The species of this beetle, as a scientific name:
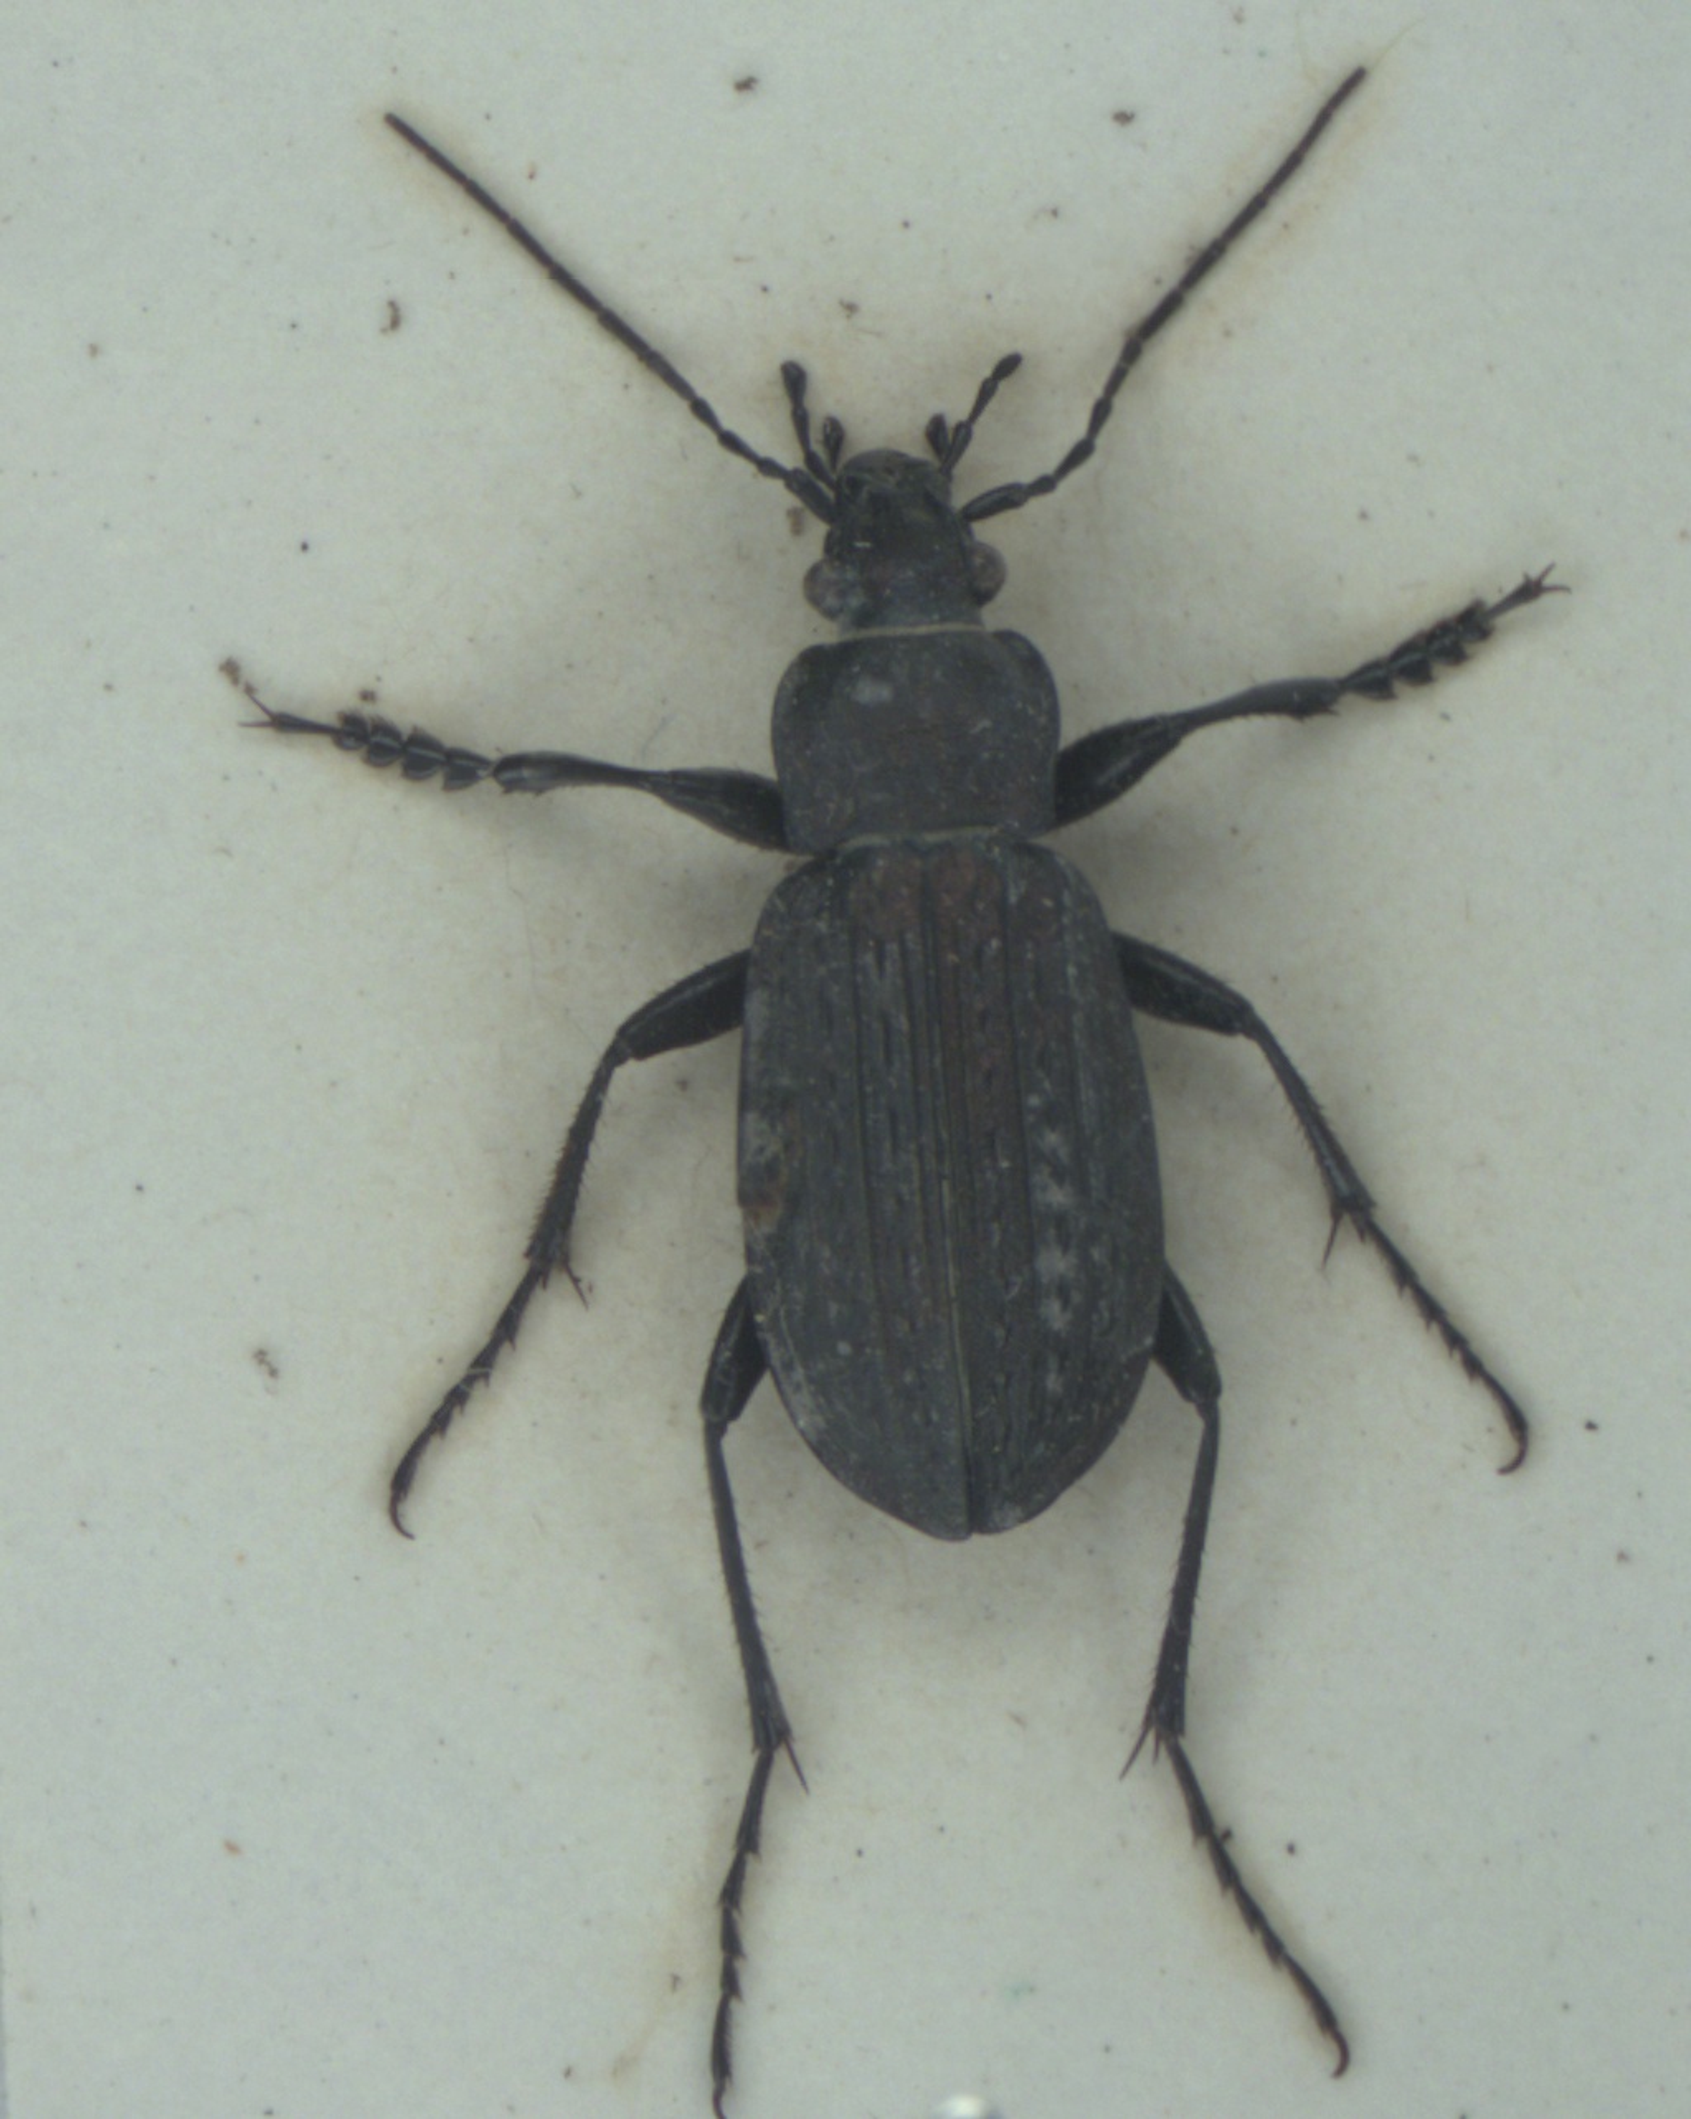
Carabus granulatus
